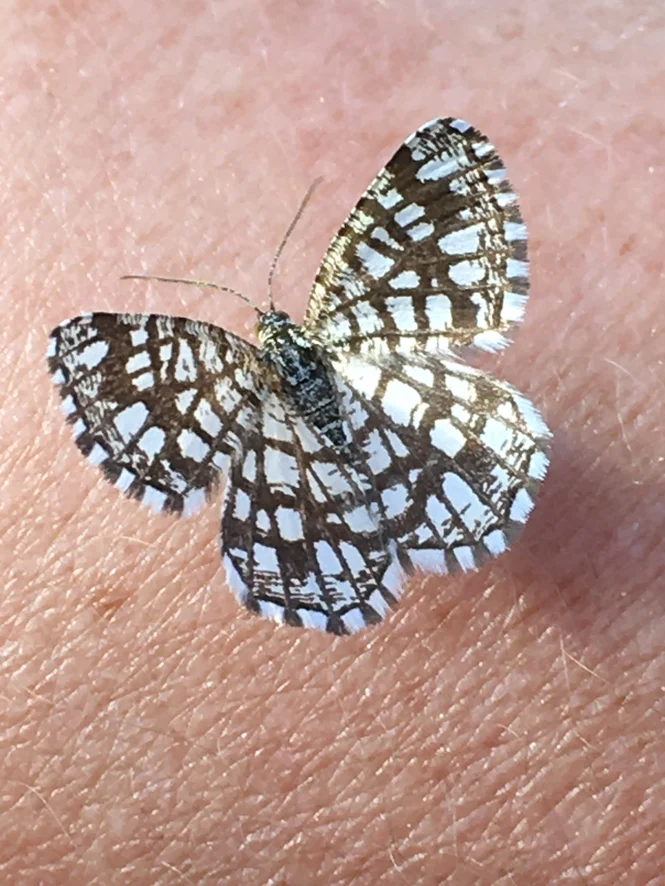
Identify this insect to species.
Chiasmia clathrata
